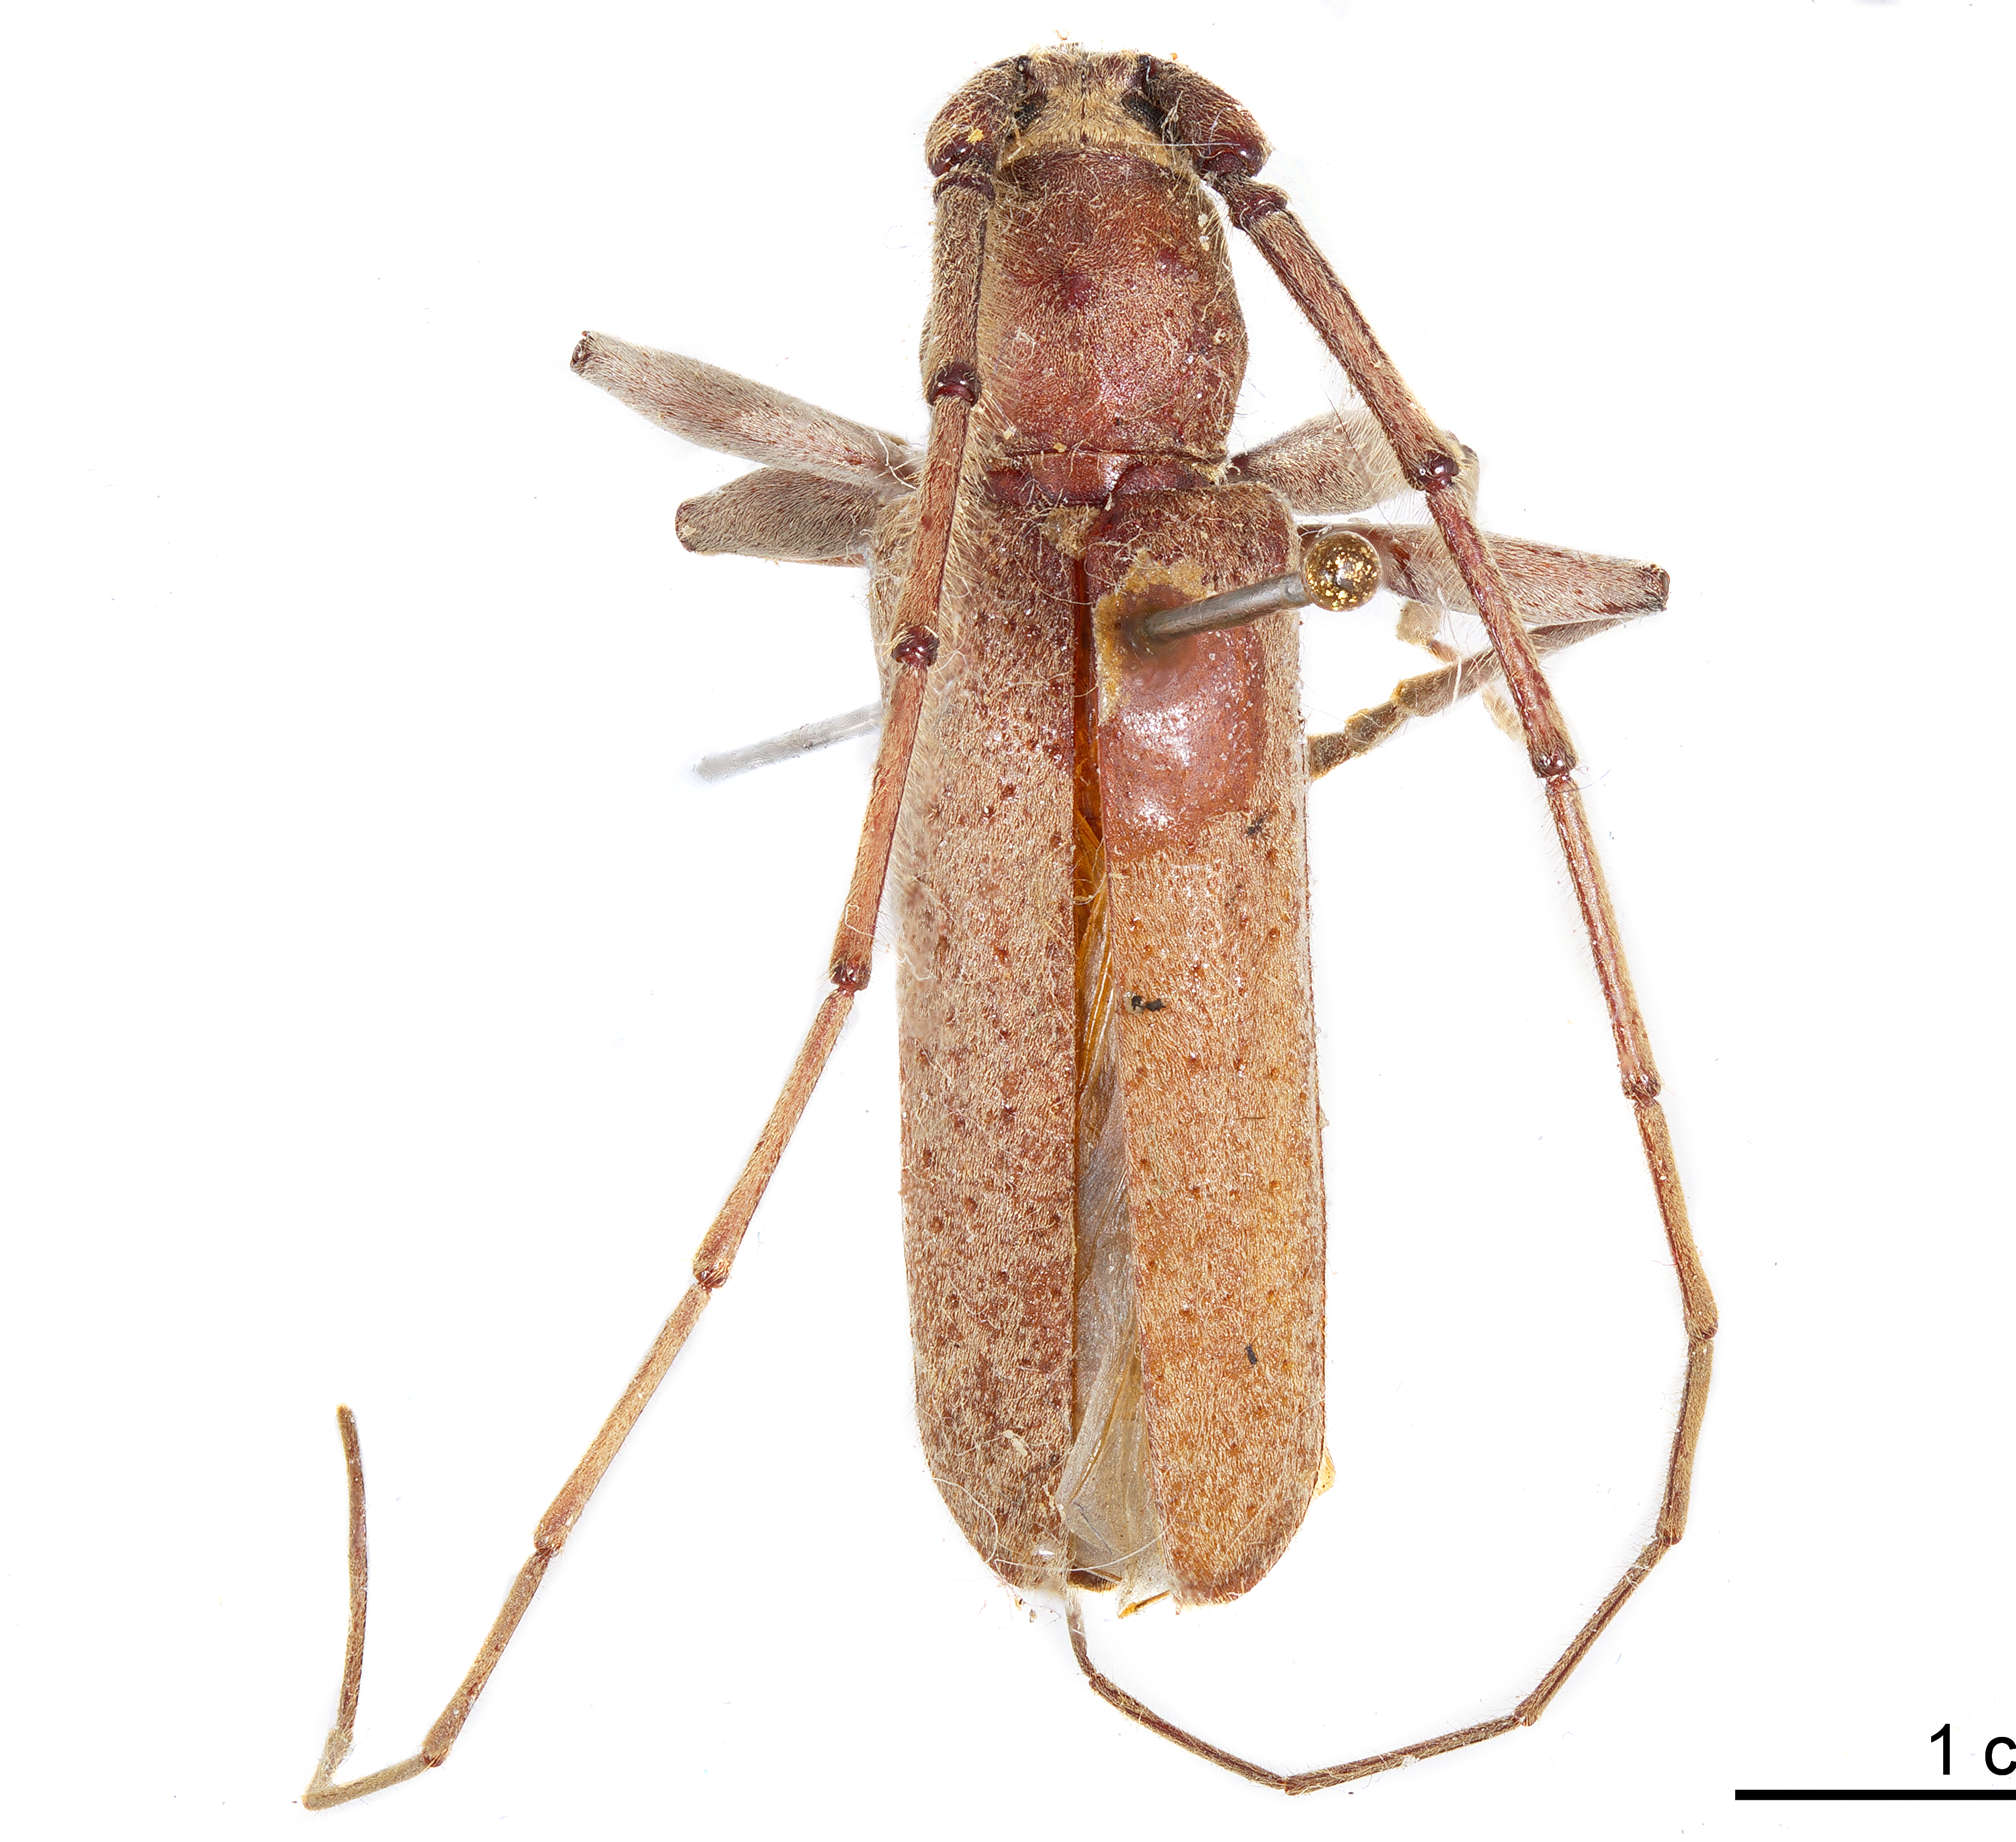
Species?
Perilasius championi
